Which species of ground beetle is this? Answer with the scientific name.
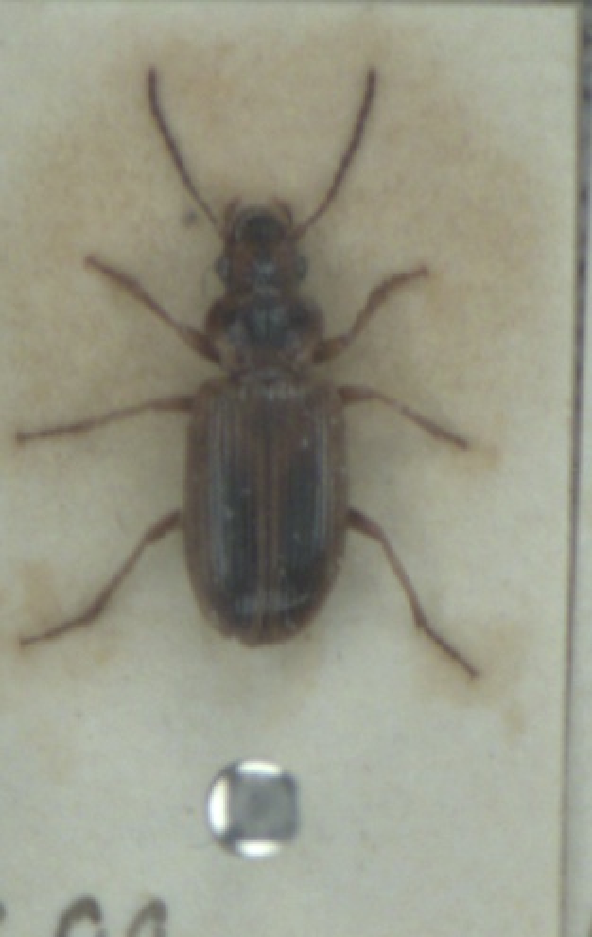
Dicheirotrichus gustavii
